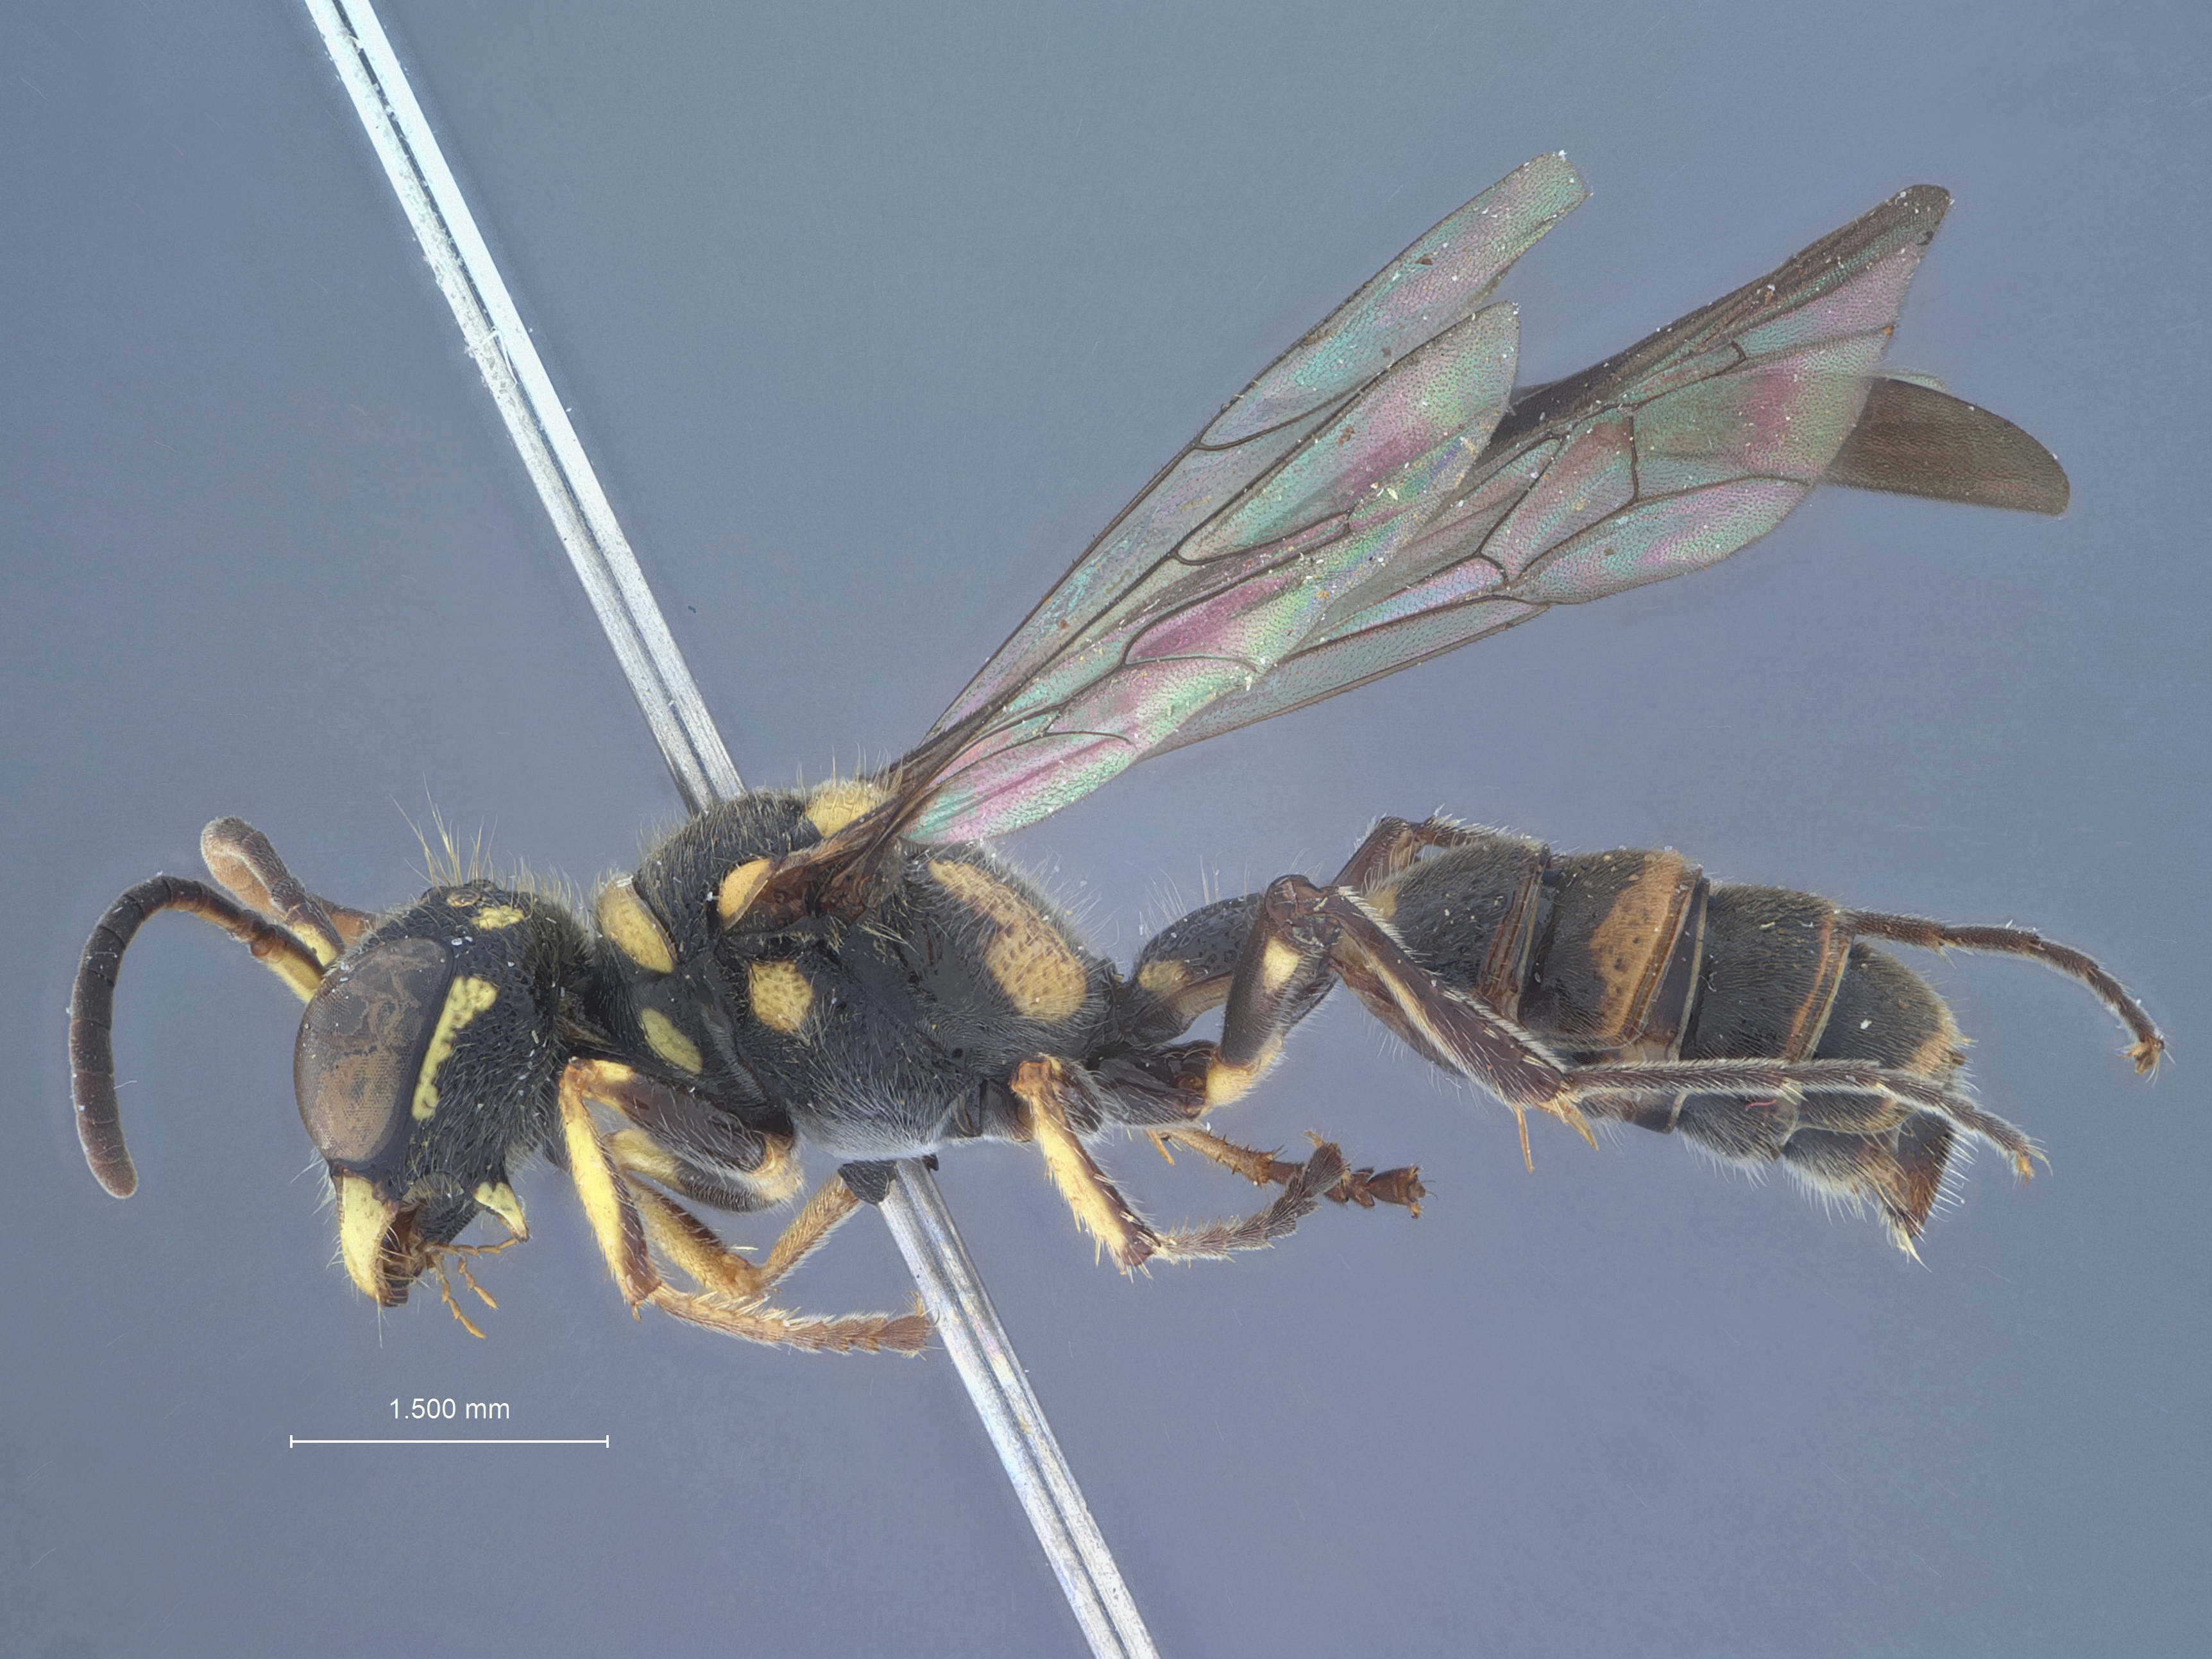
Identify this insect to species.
Cerceris cornigena
